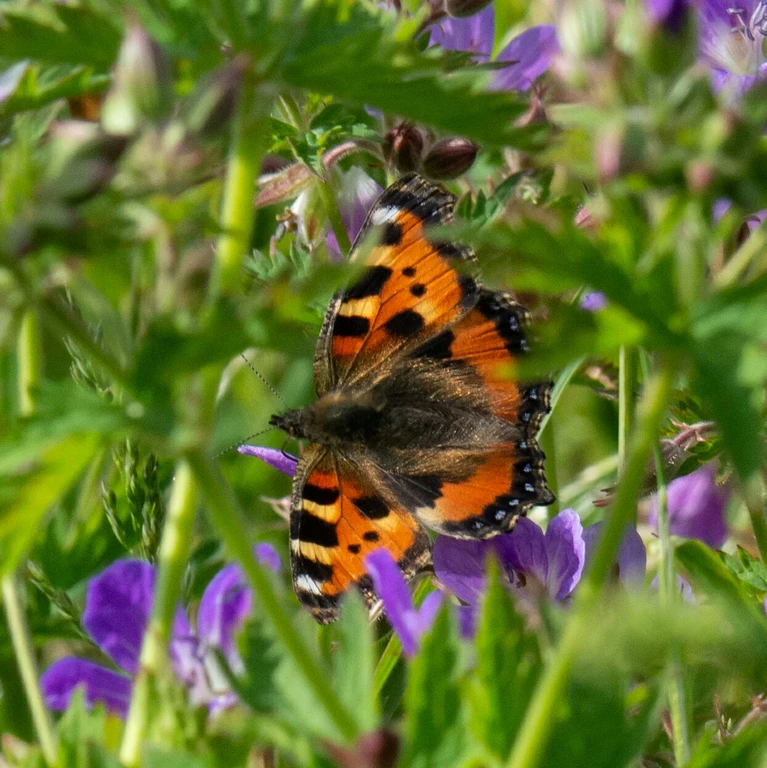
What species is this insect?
Aglais urticae
